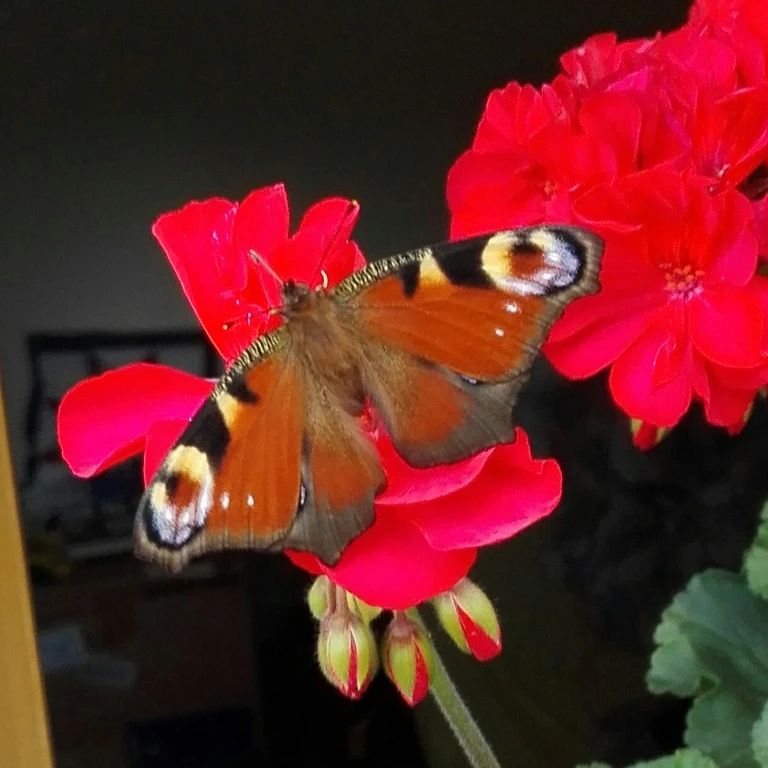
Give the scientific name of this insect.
Aglais io
